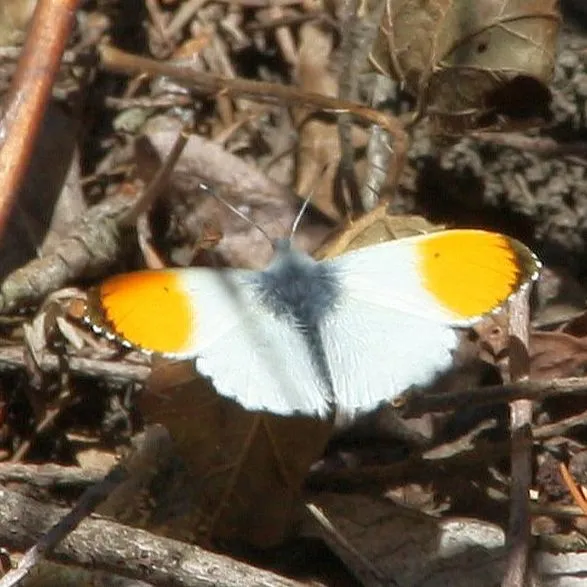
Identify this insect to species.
Anthocharis cardamines
